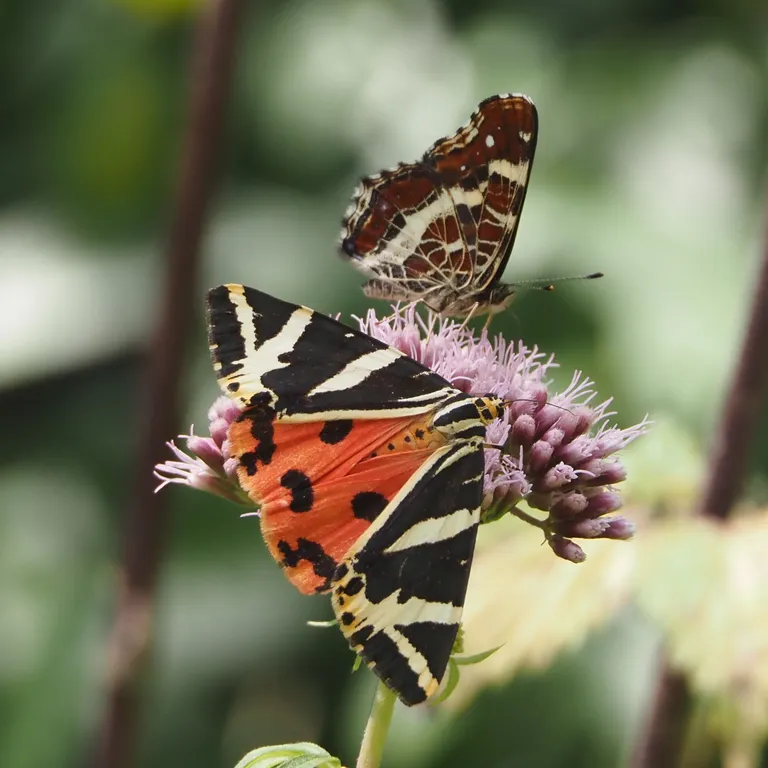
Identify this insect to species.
Euplagia quadripunctaria
